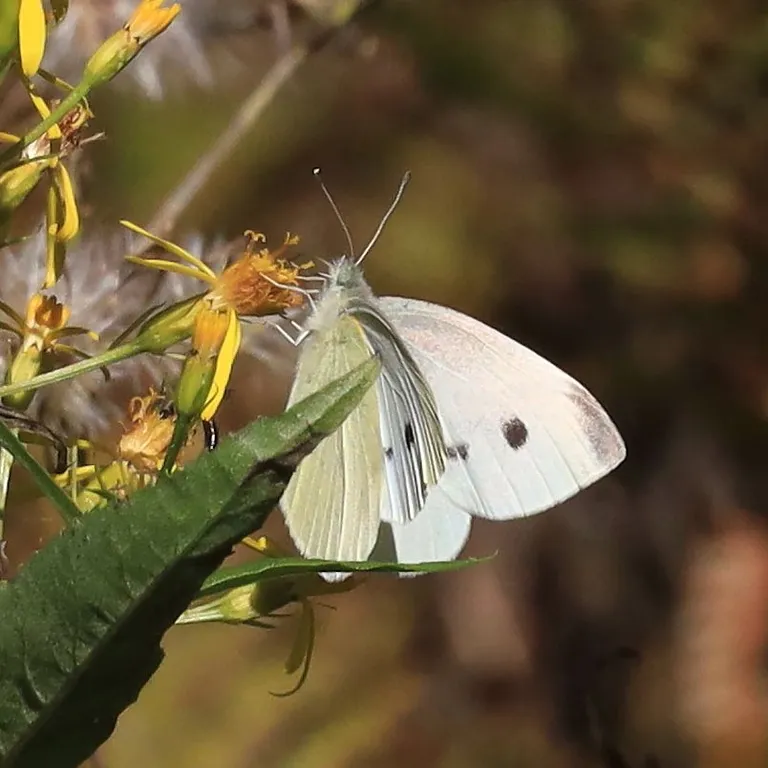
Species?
Pieris rapae
